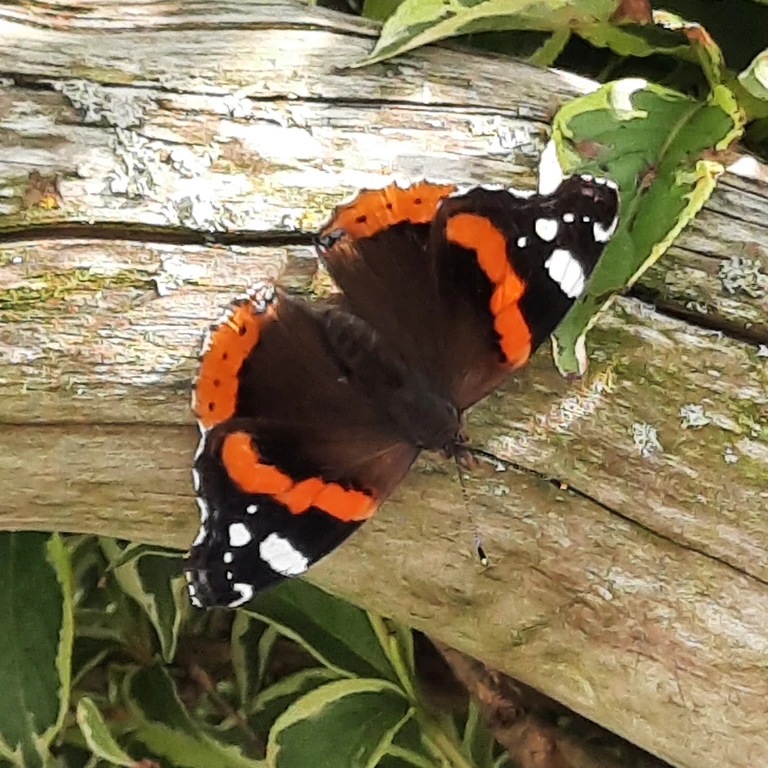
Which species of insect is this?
Vanessa atalanta
